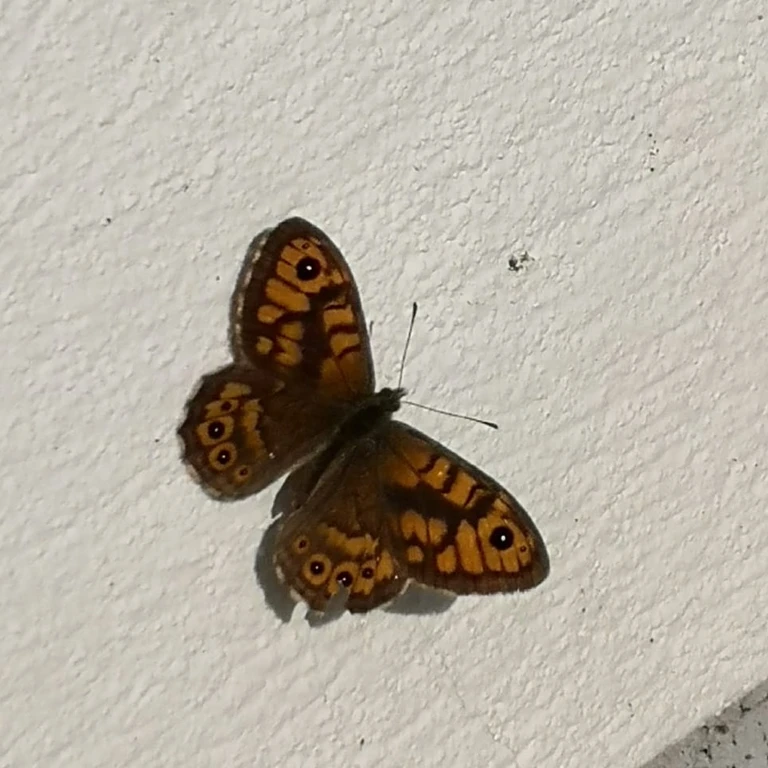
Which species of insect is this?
Lasiommata megera (also Pararge megera)
